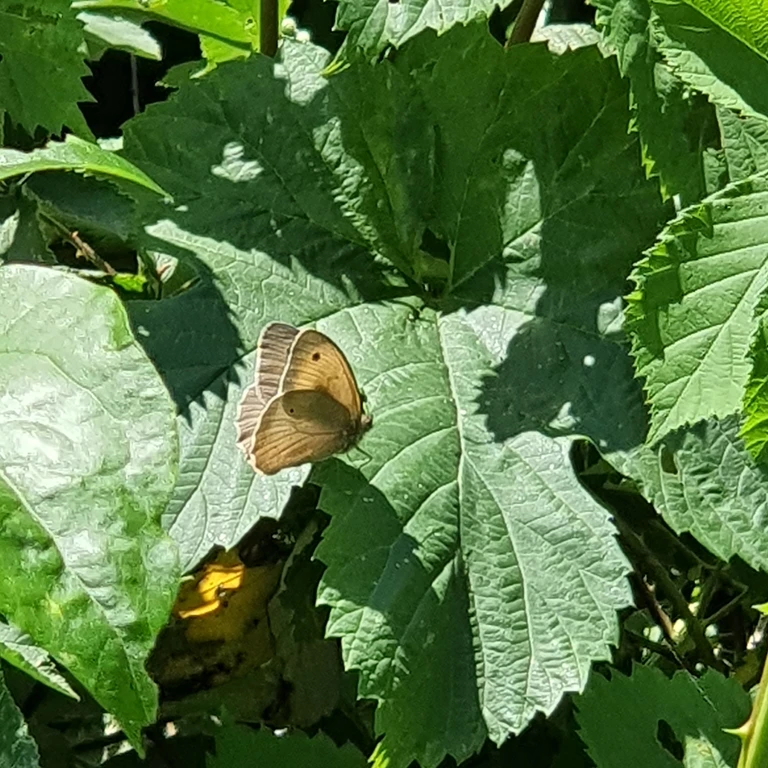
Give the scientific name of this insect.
Maniola jurtina
